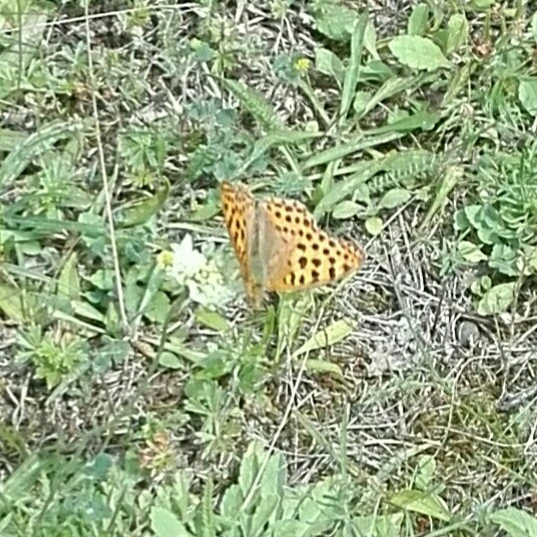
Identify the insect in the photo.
Issoria lathonia
